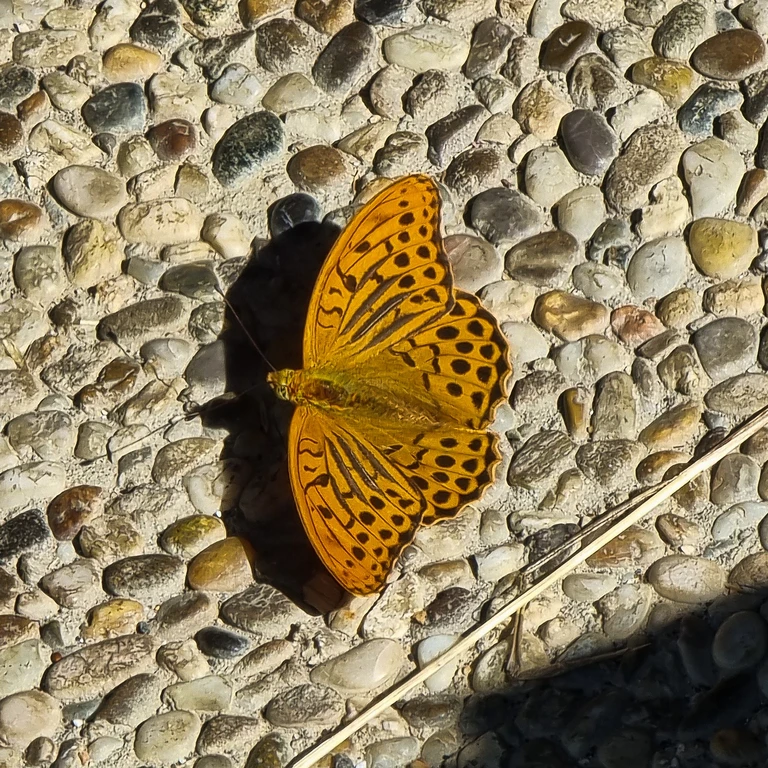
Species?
Argynnis paphia
